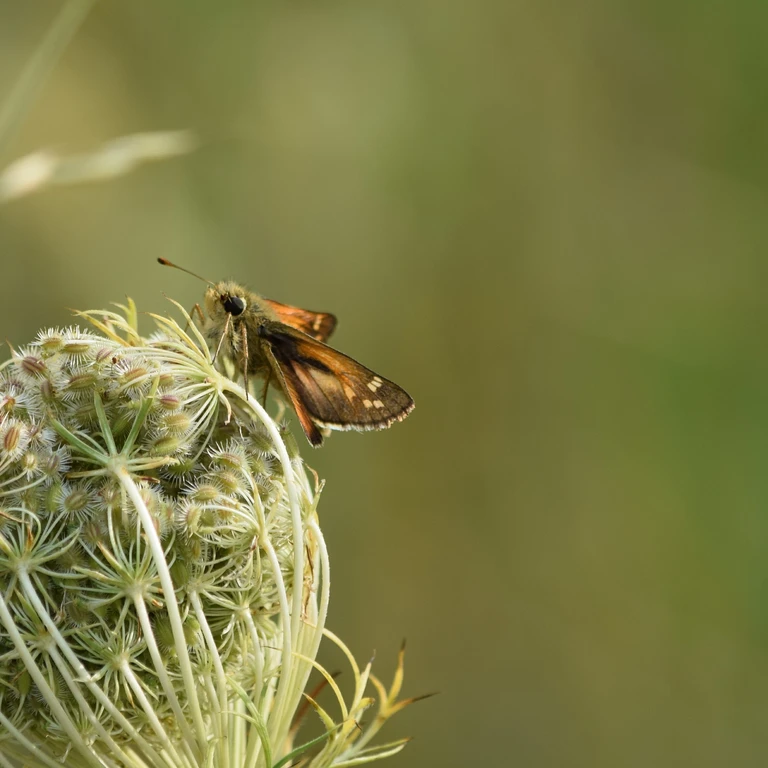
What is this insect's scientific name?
Hesperia comma
